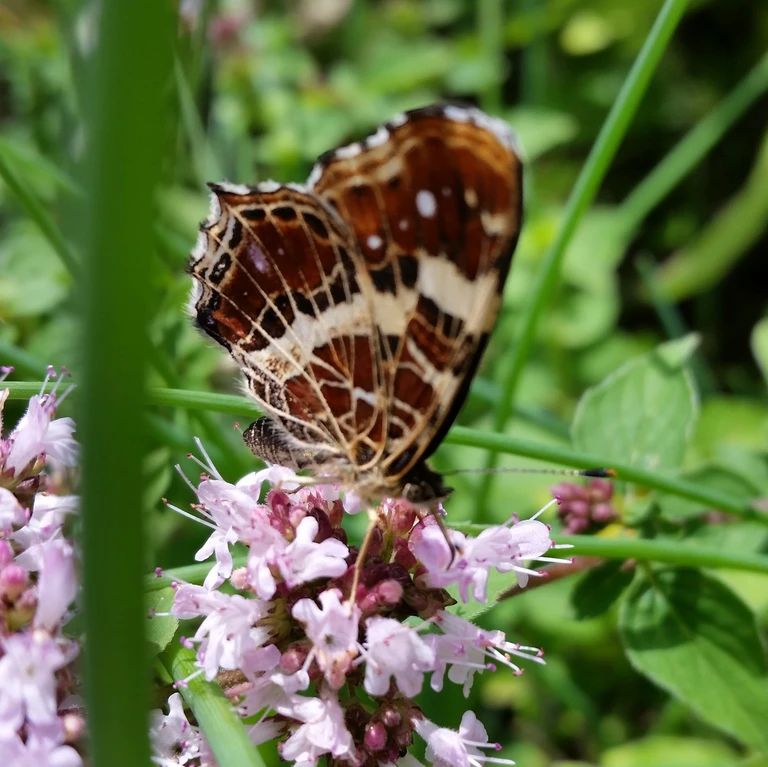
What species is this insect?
Araschnia levana
